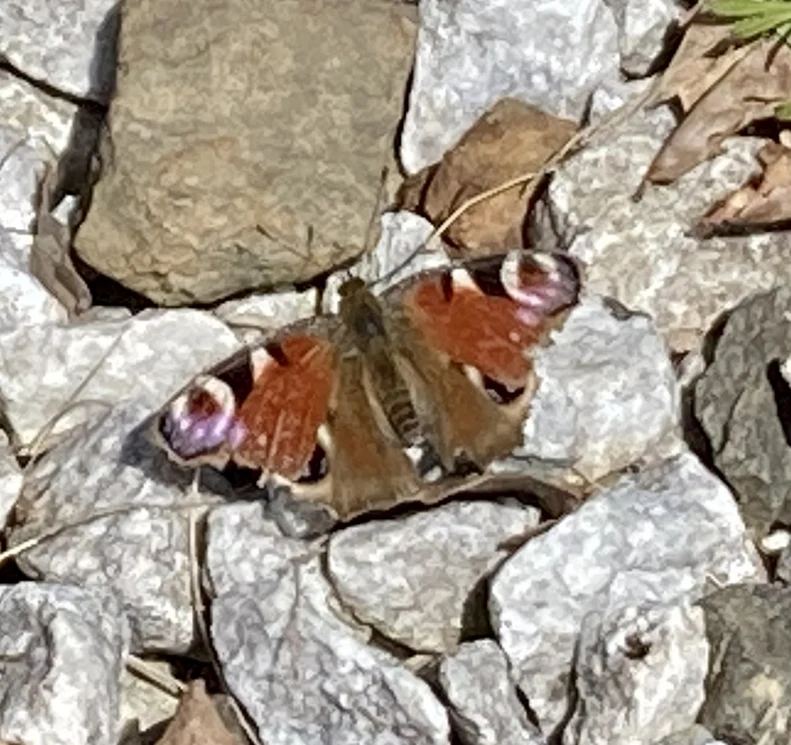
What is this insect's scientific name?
Aglais io
